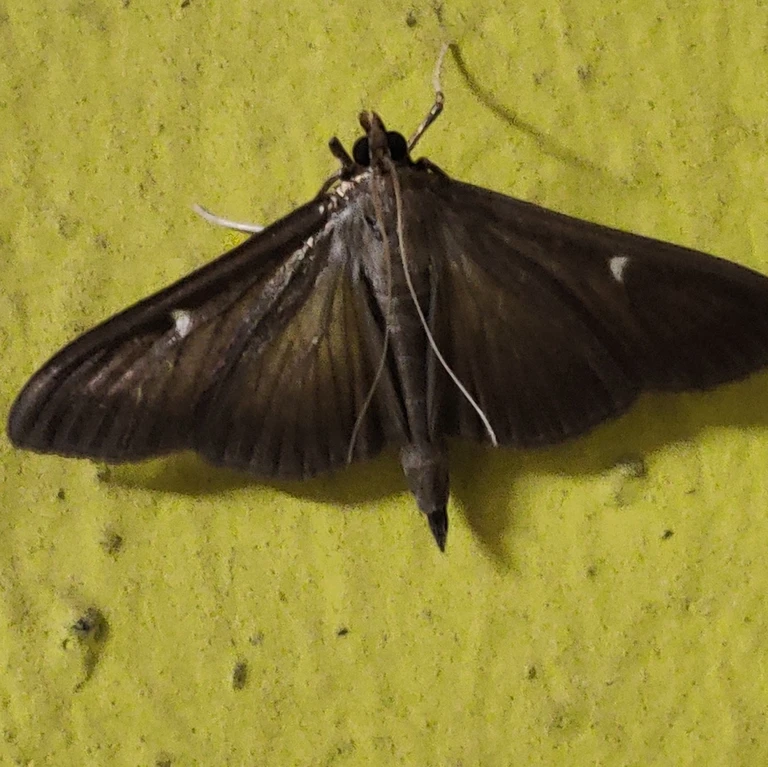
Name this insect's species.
Cydalima perspectalis
